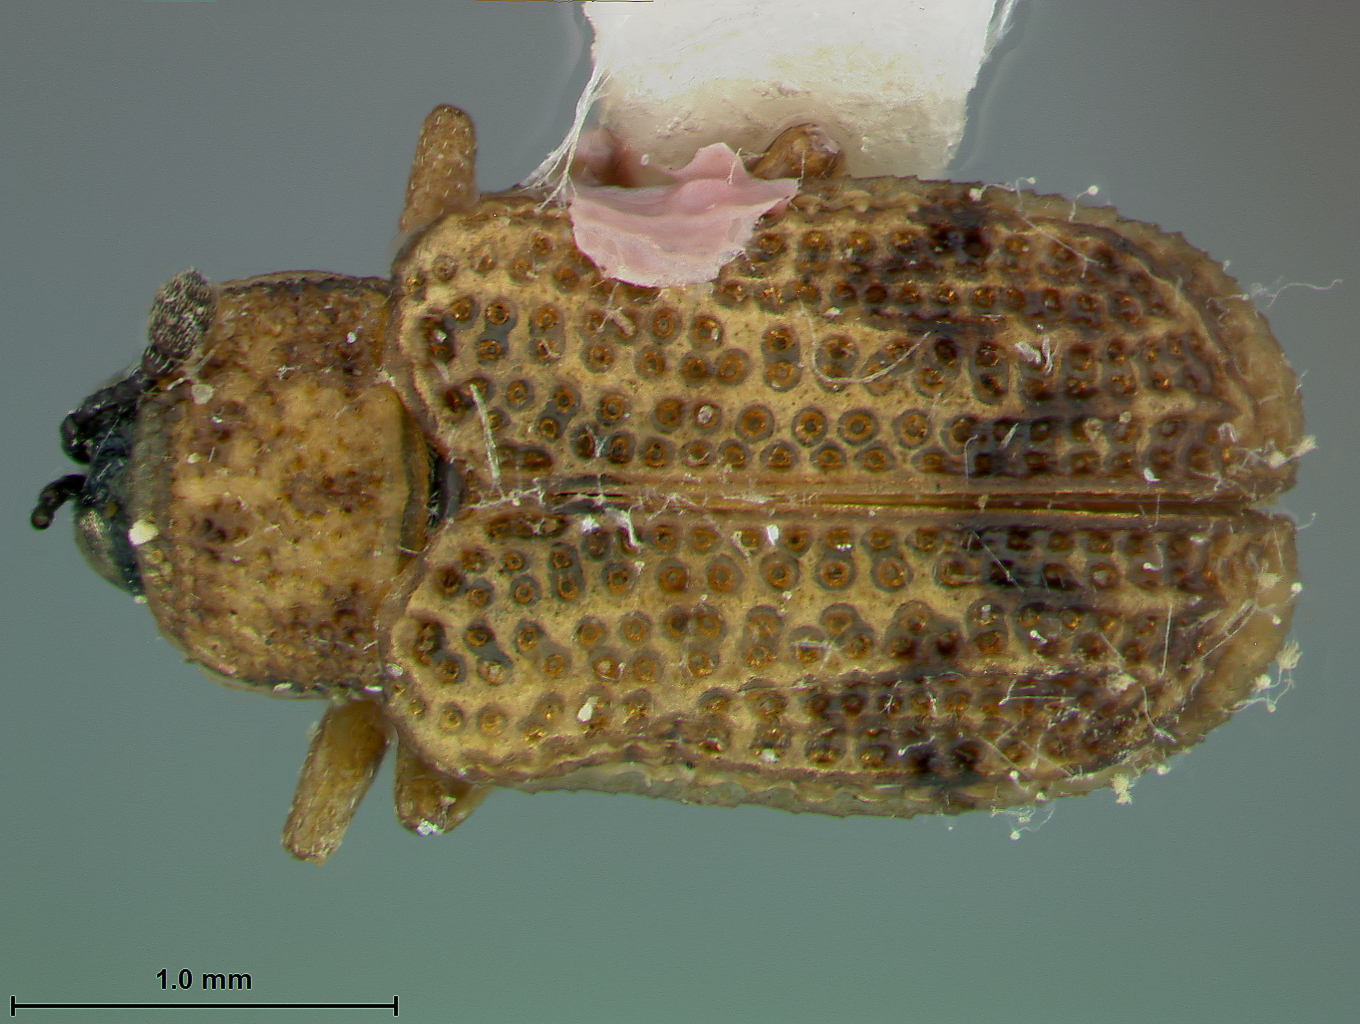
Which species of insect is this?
Fossispa lutena
